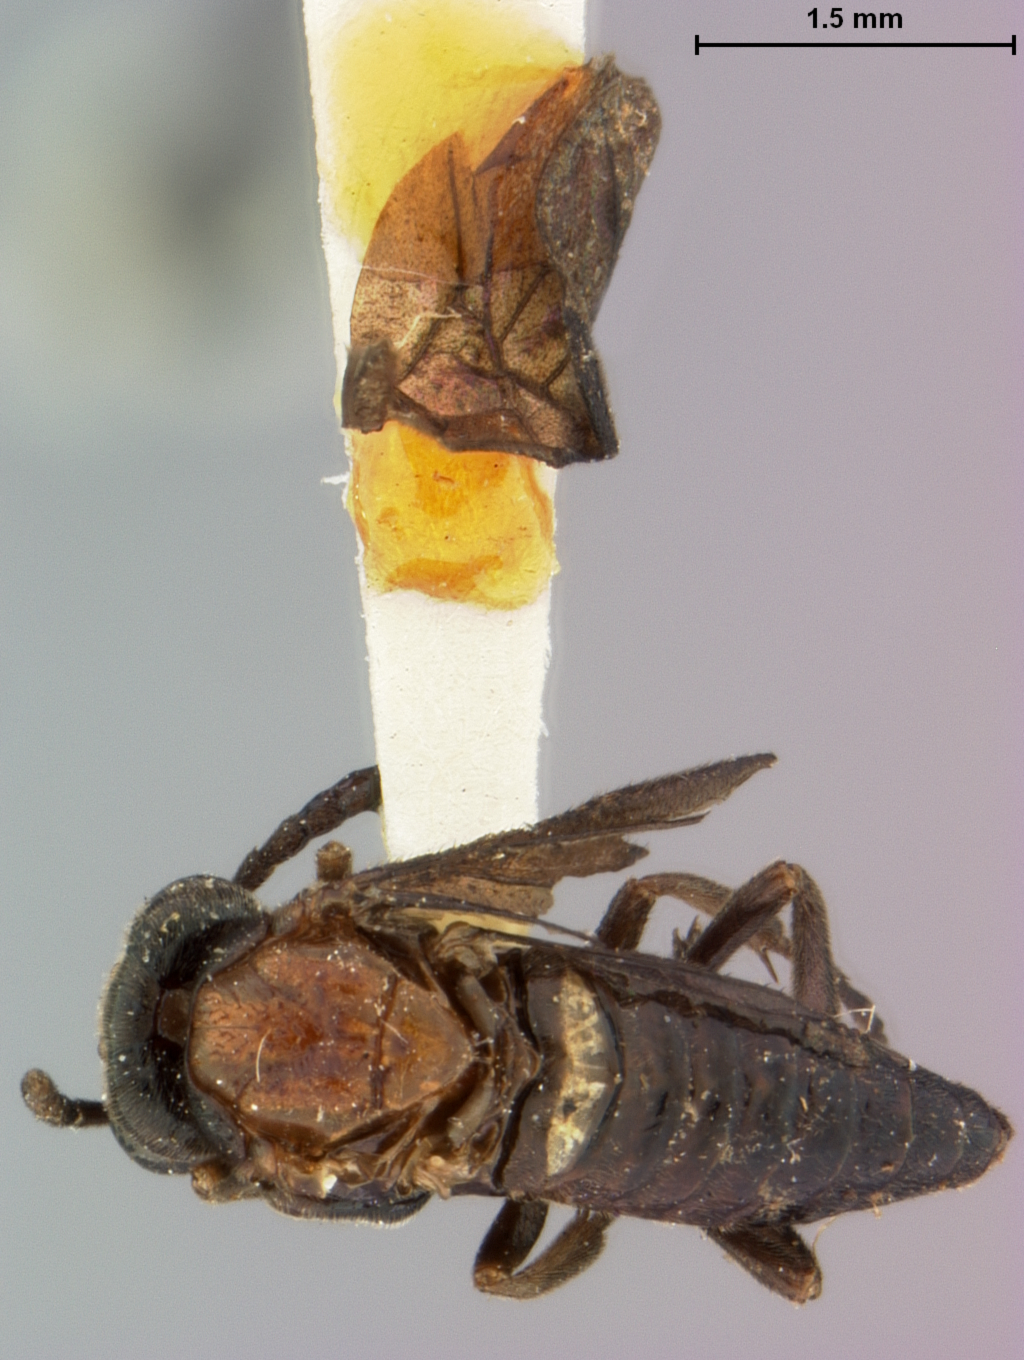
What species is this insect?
Haplostegus mexicanus
